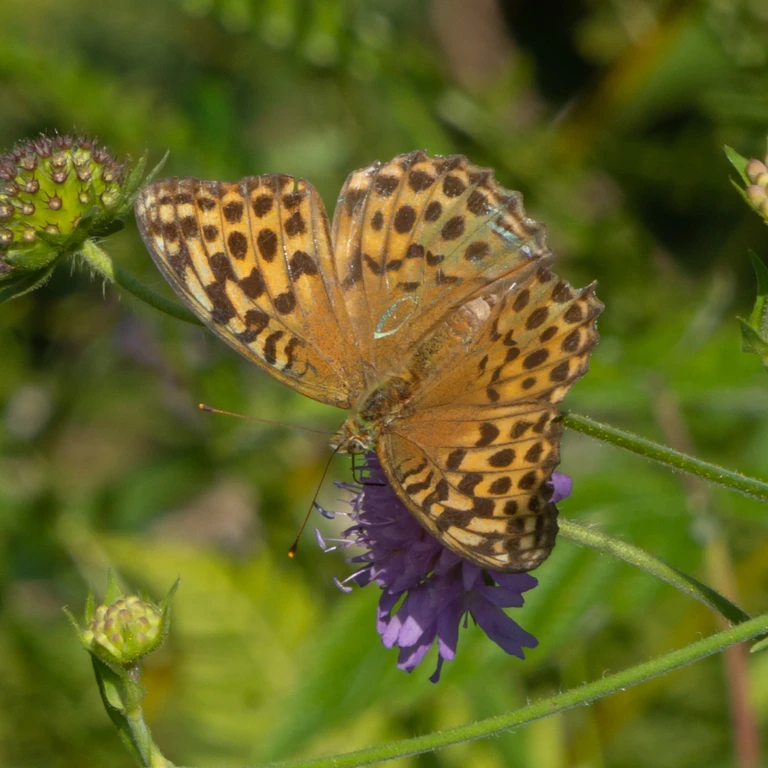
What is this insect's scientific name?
Argynnis paphia
